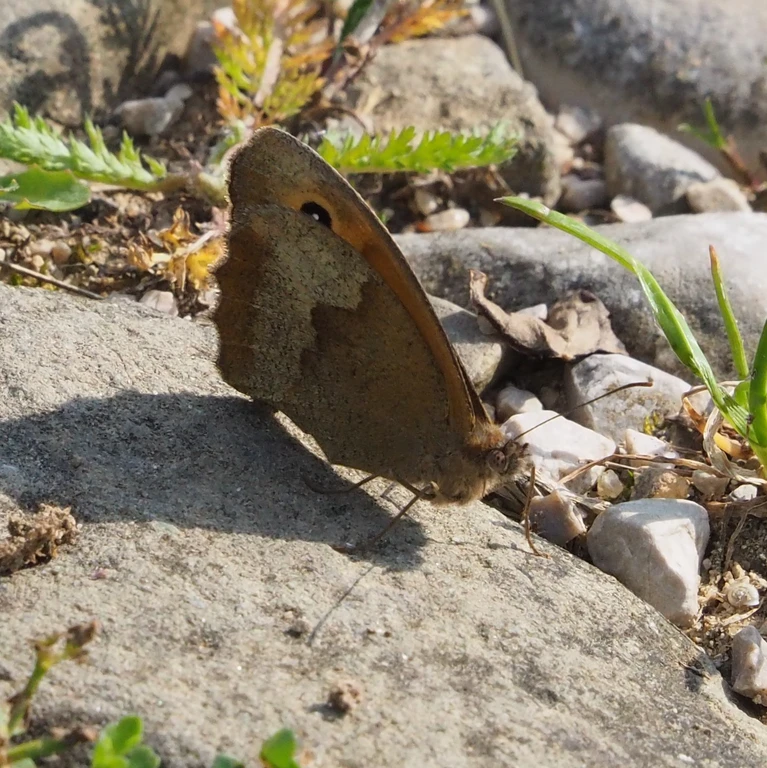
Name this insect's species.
Maniola jurtina
